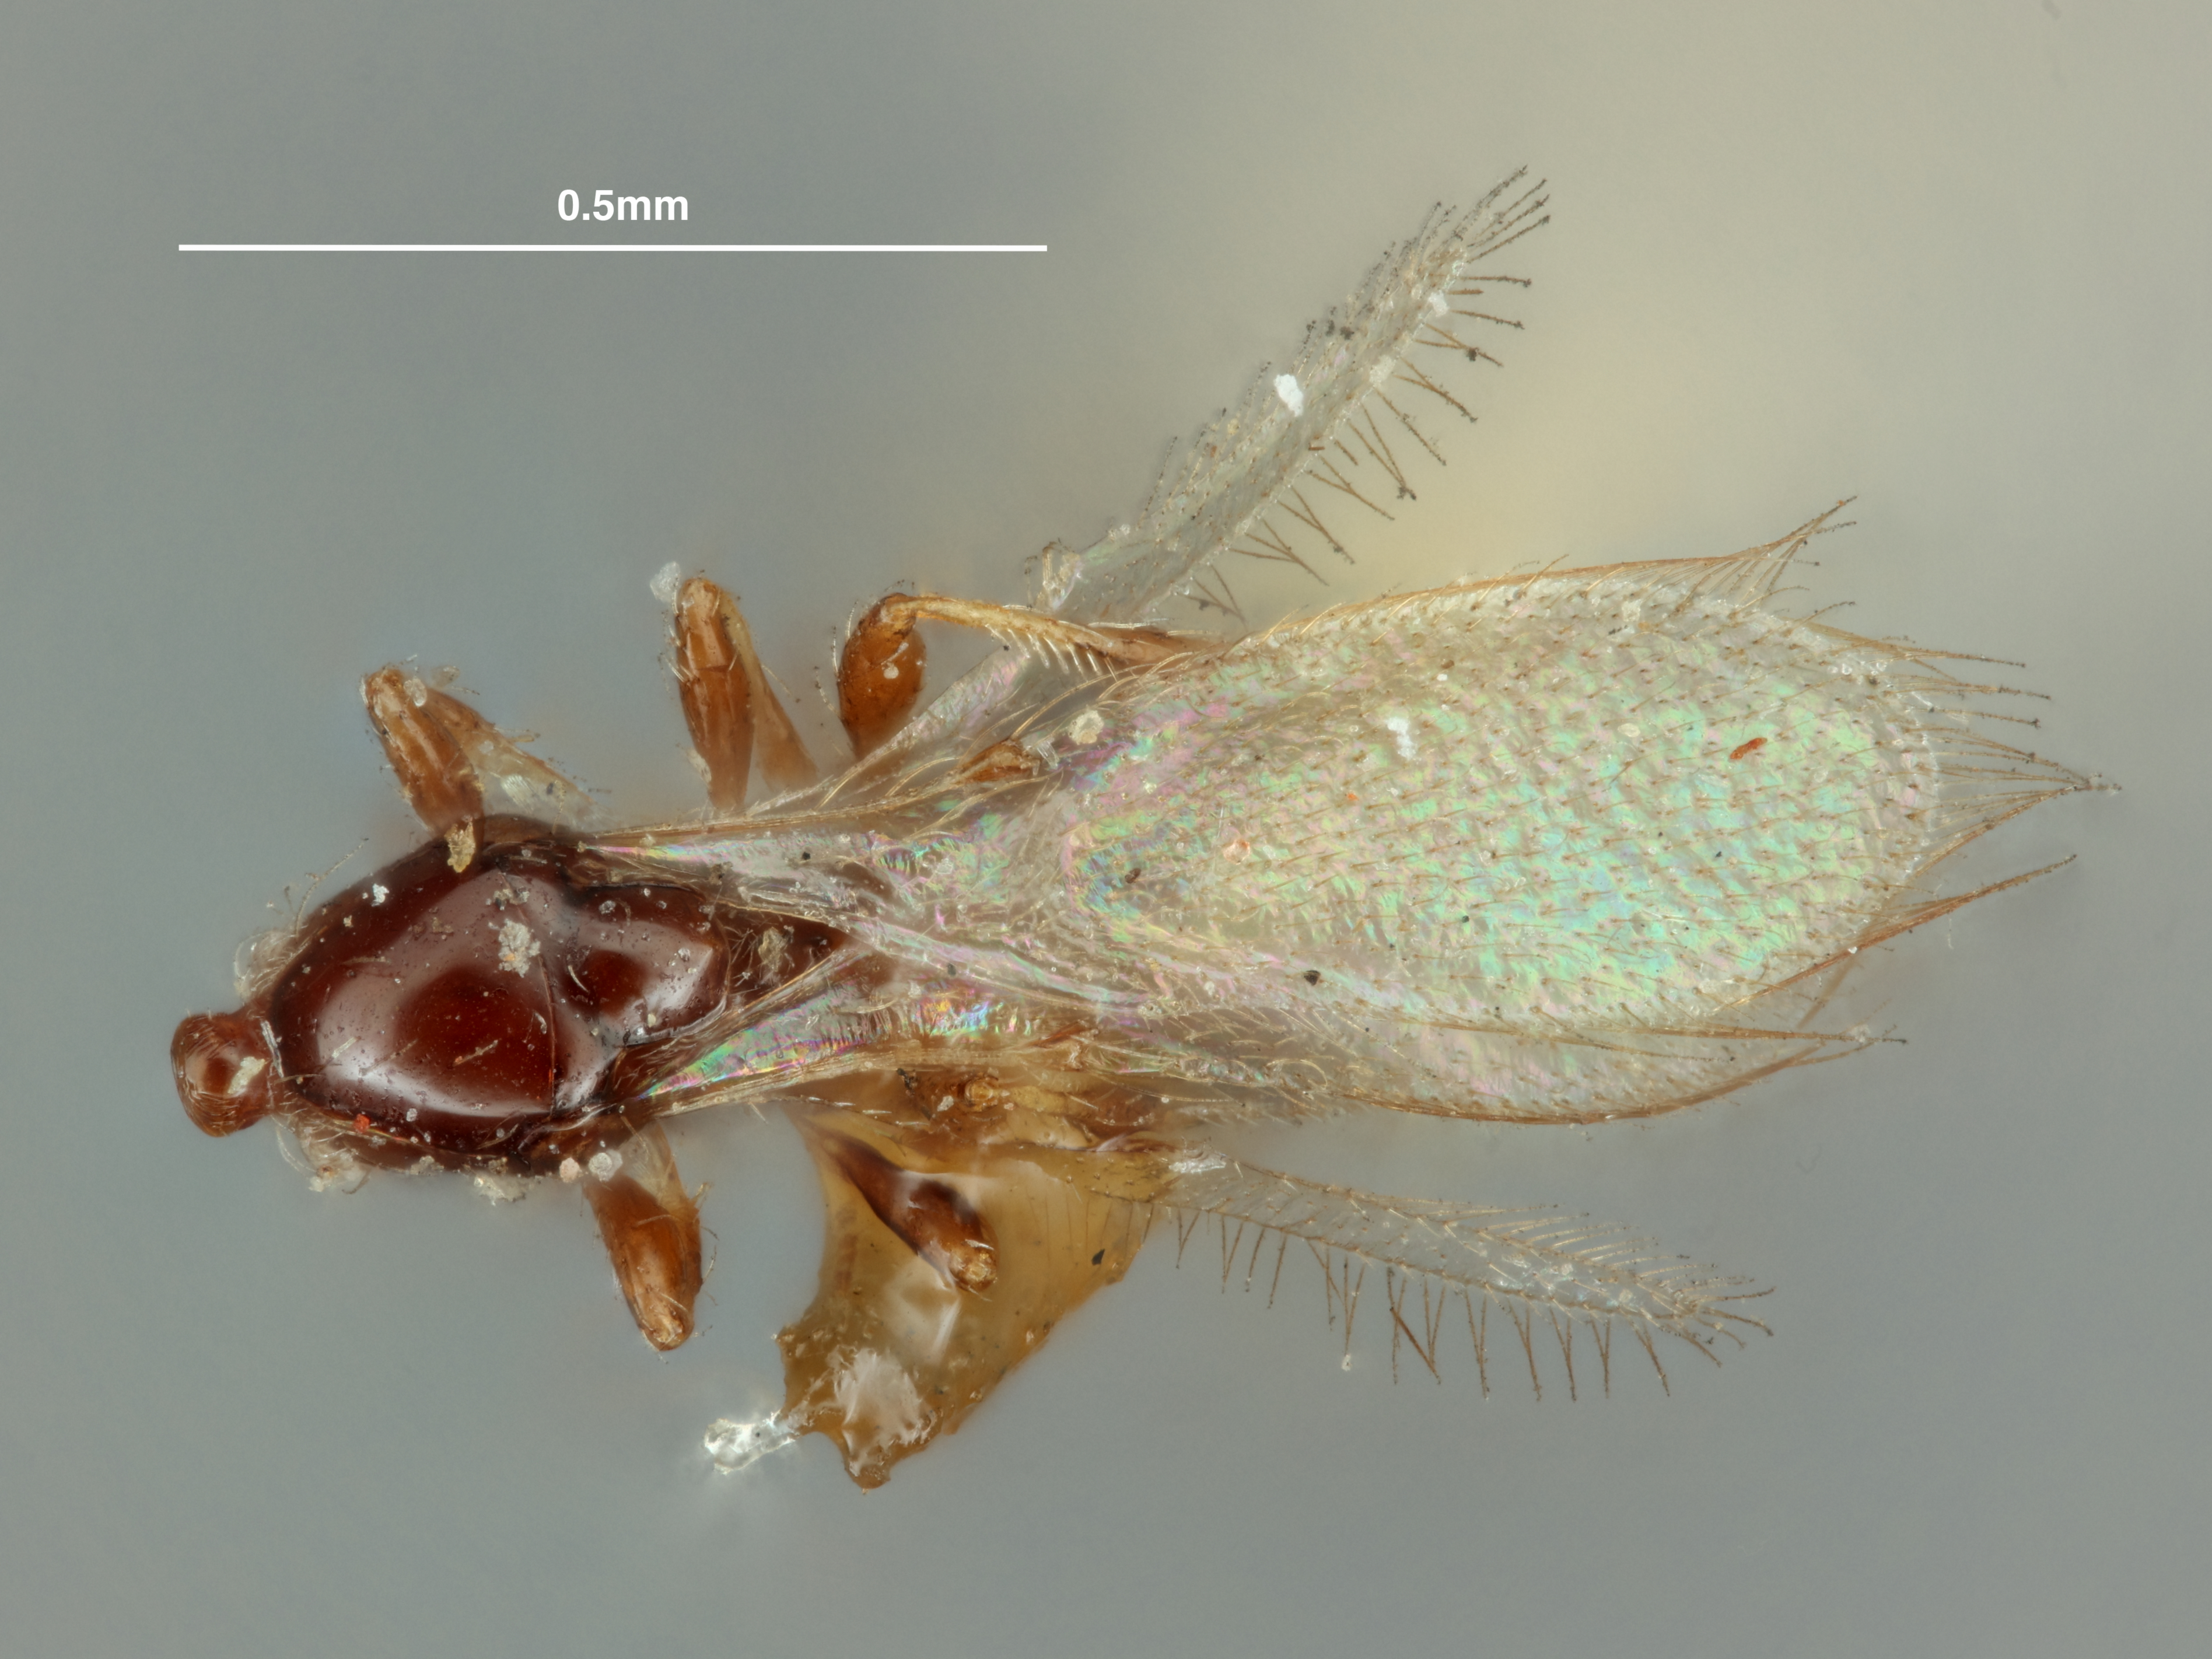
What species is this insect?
Phaenopria minutissima
